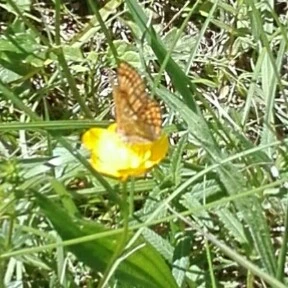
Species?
Euphydryas aurinia
